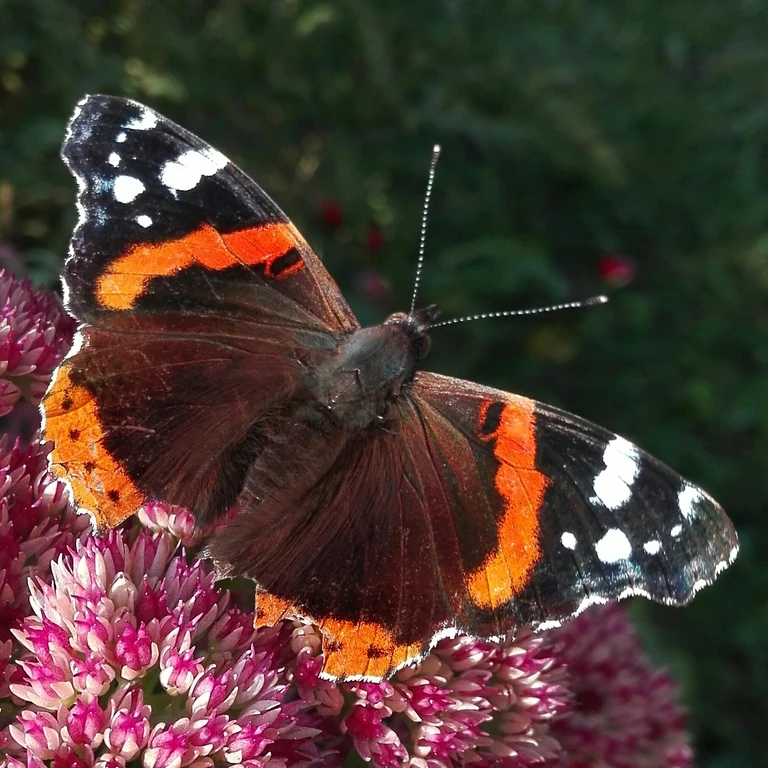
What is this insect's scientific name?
Vanessa atalanta
